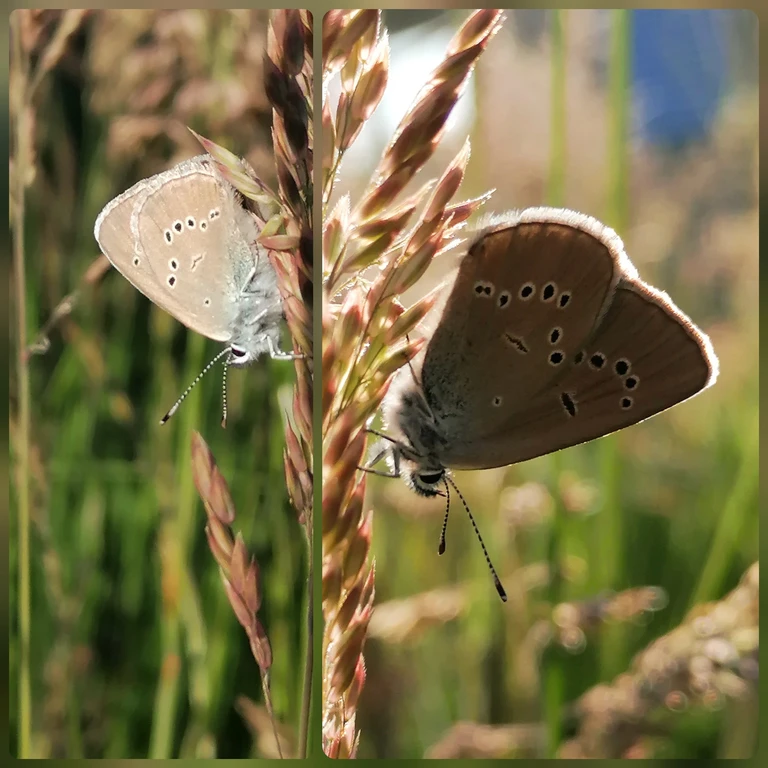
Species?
Cyaniris semiargus
